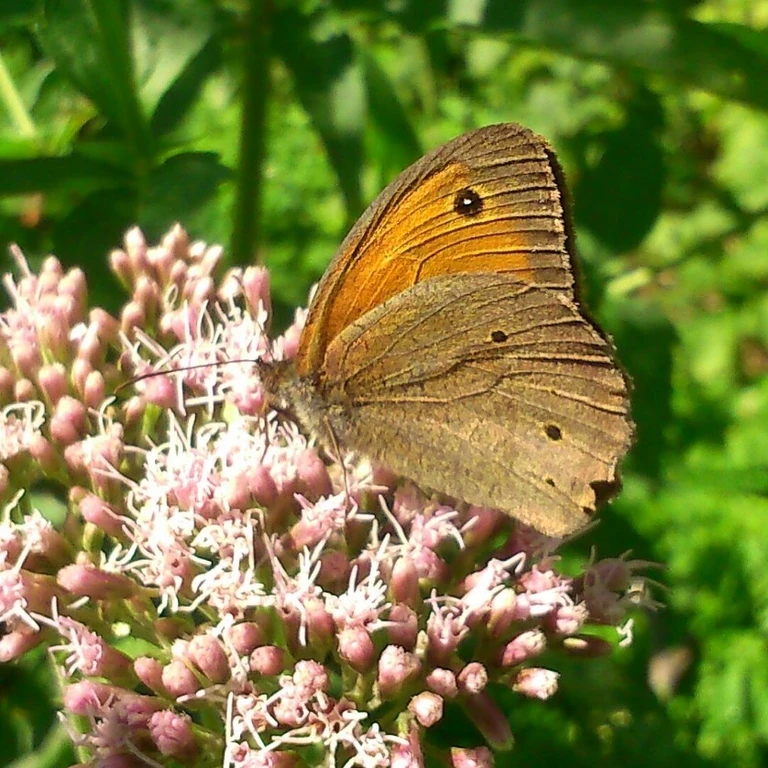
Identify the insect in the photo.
Maniola jurtina
